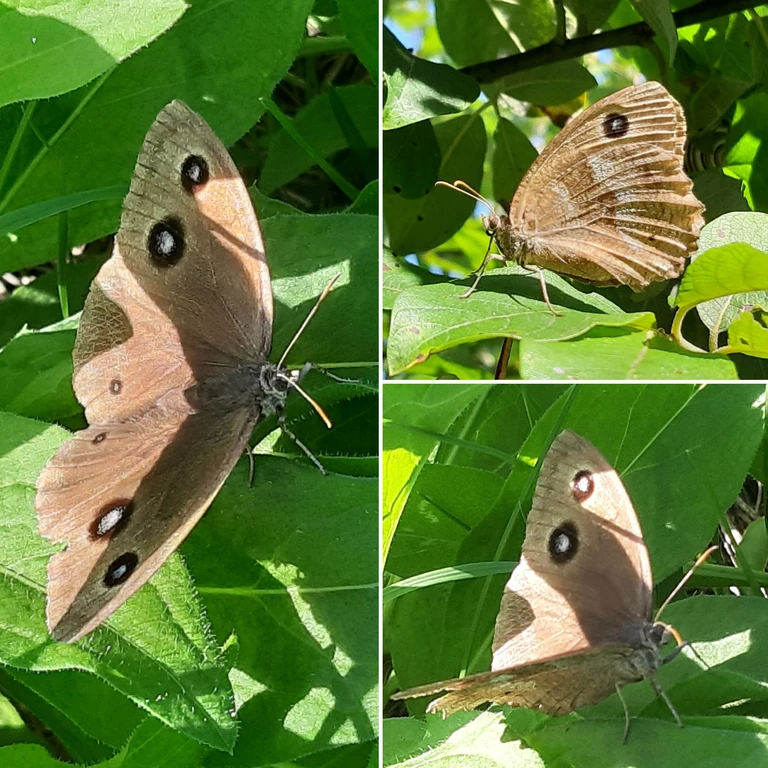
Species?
Minois dryas
